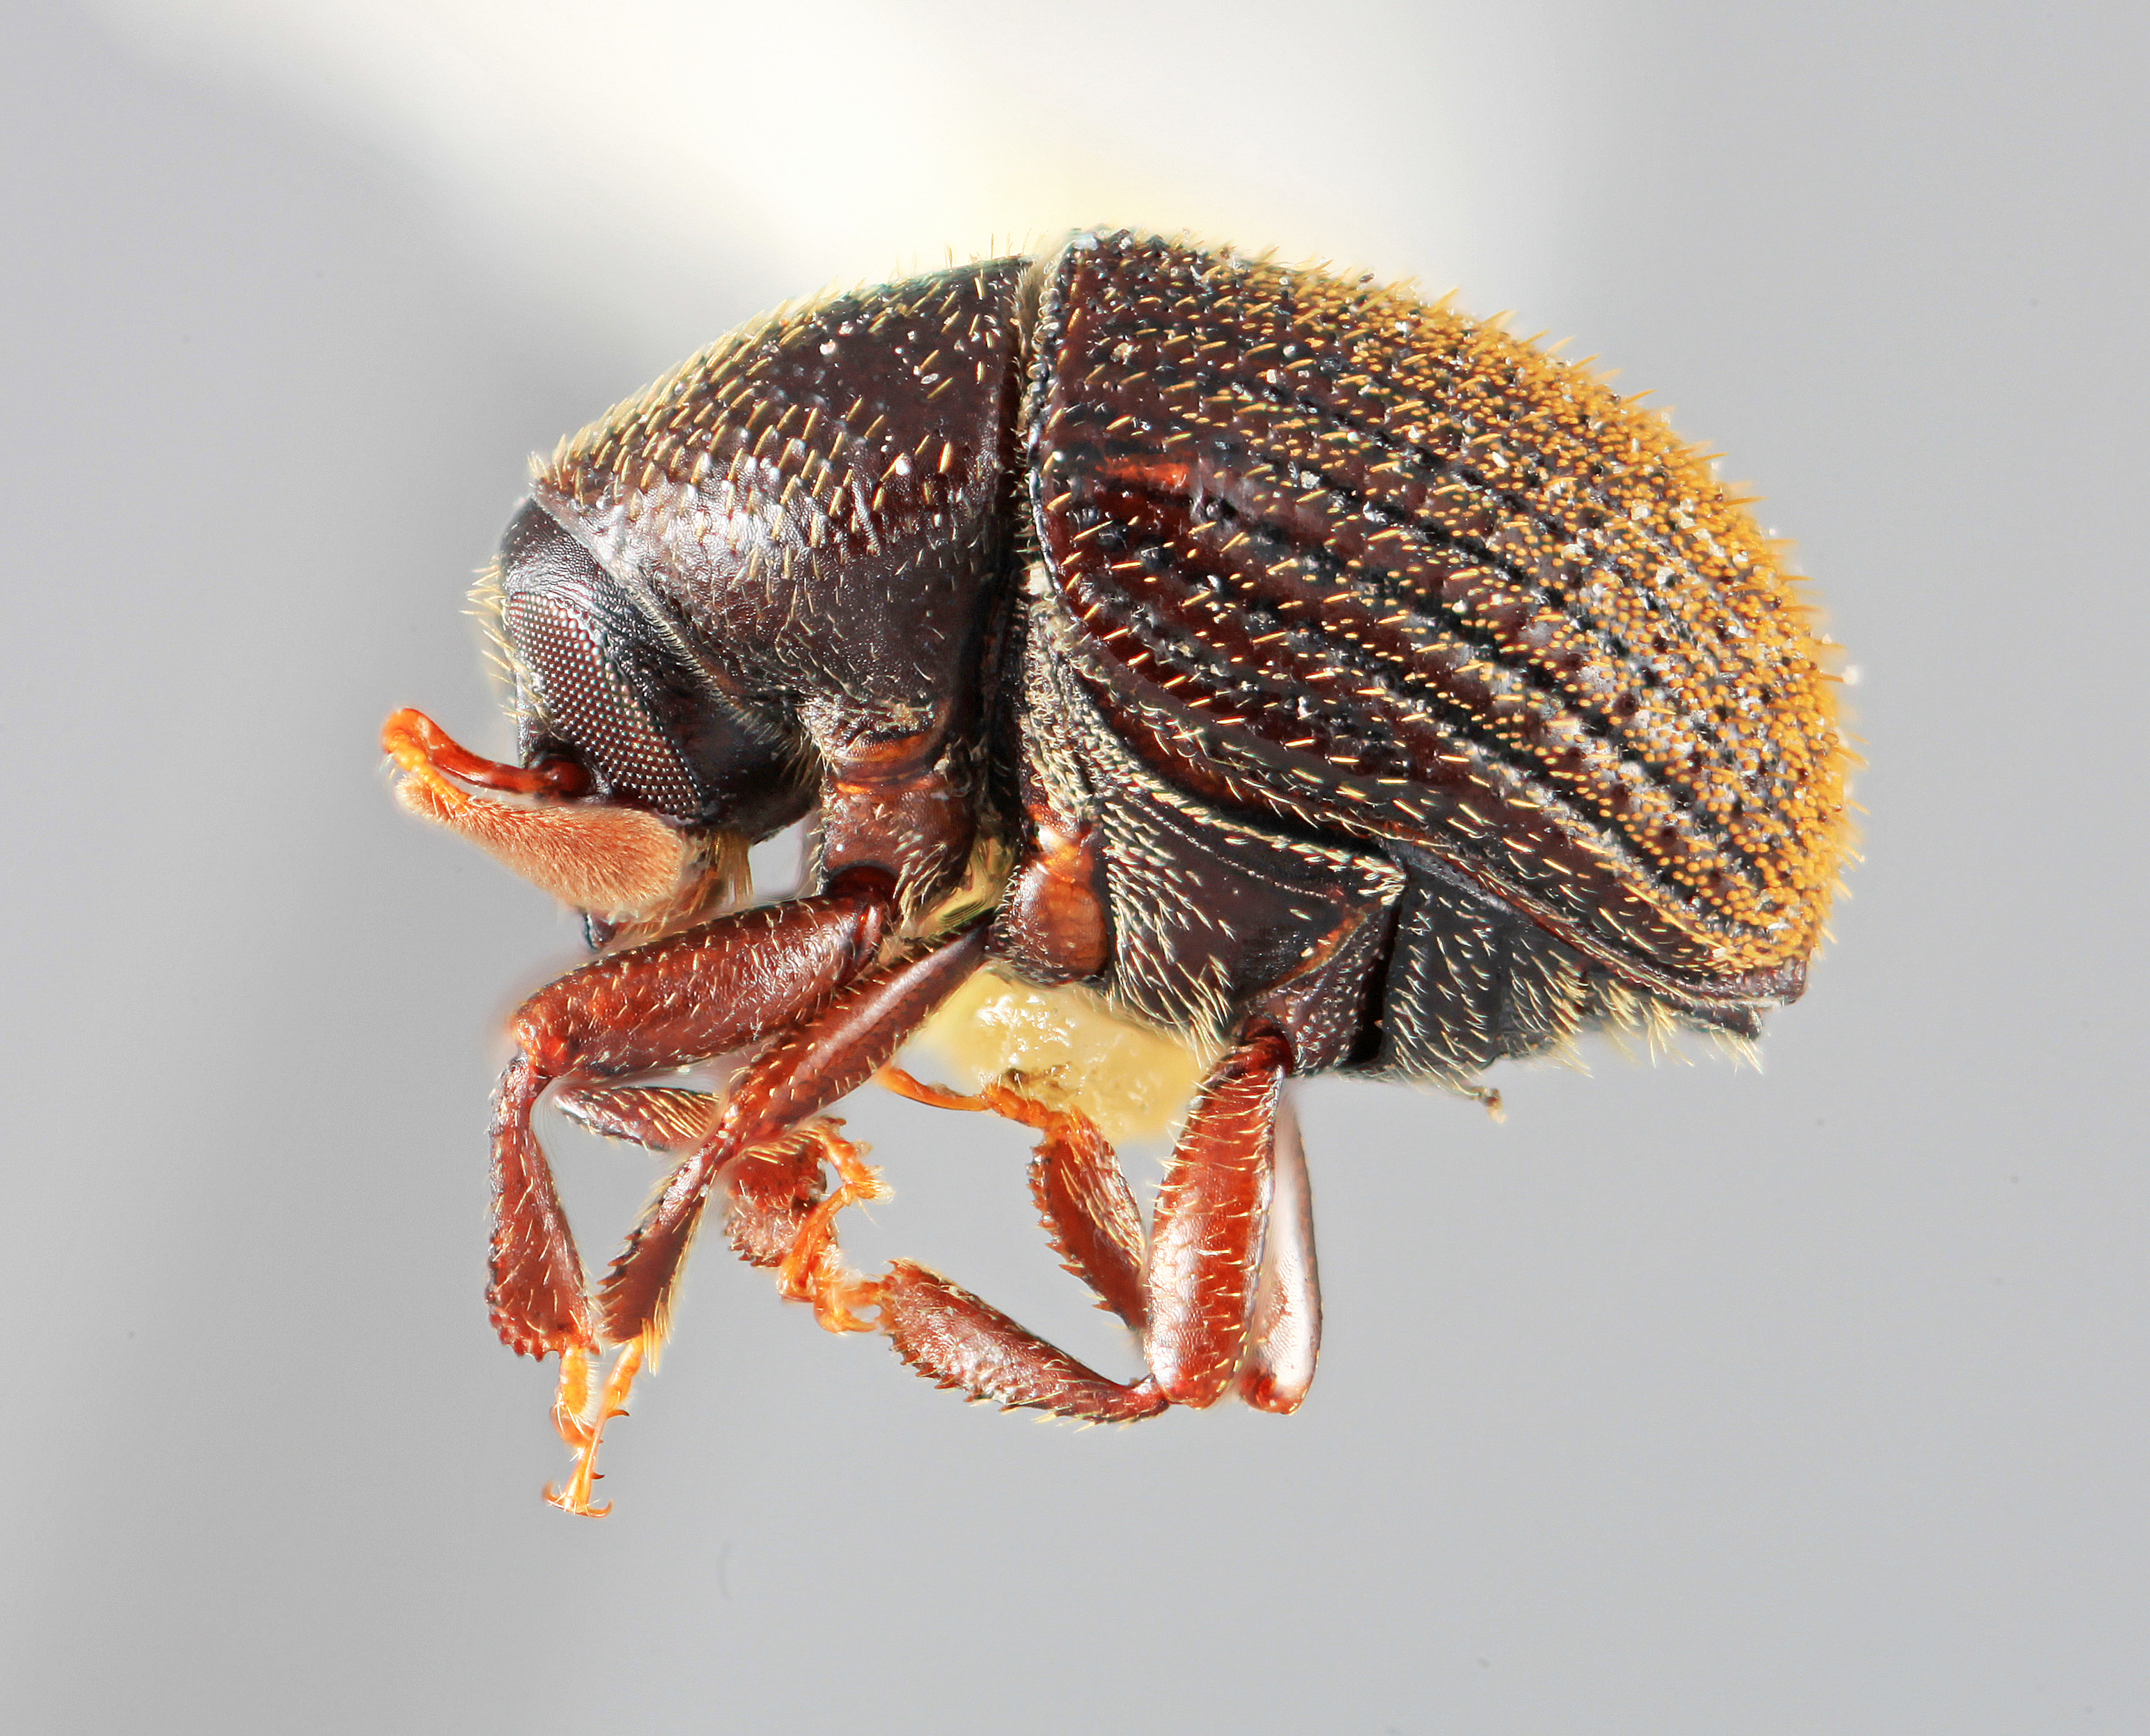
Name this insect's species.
Chramesus vastus
